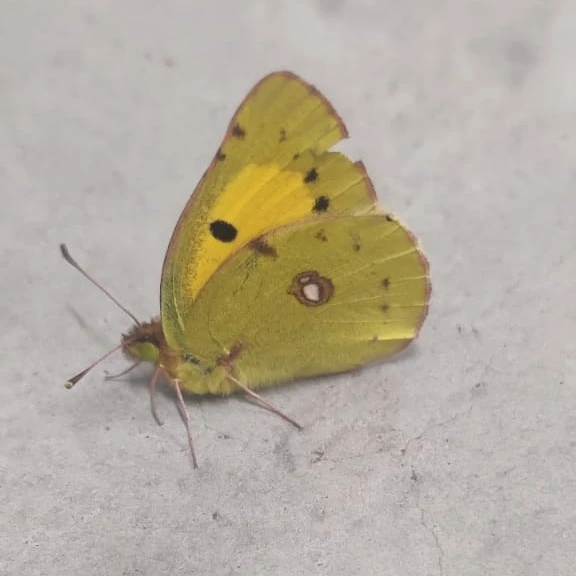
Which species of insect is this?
Colias croceus
